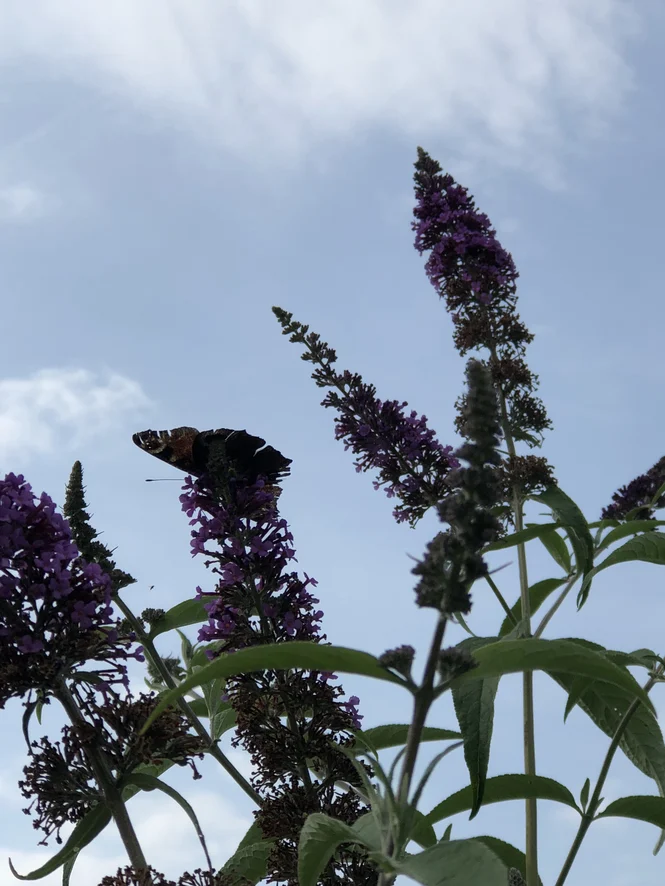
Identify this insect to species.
Aglais io
